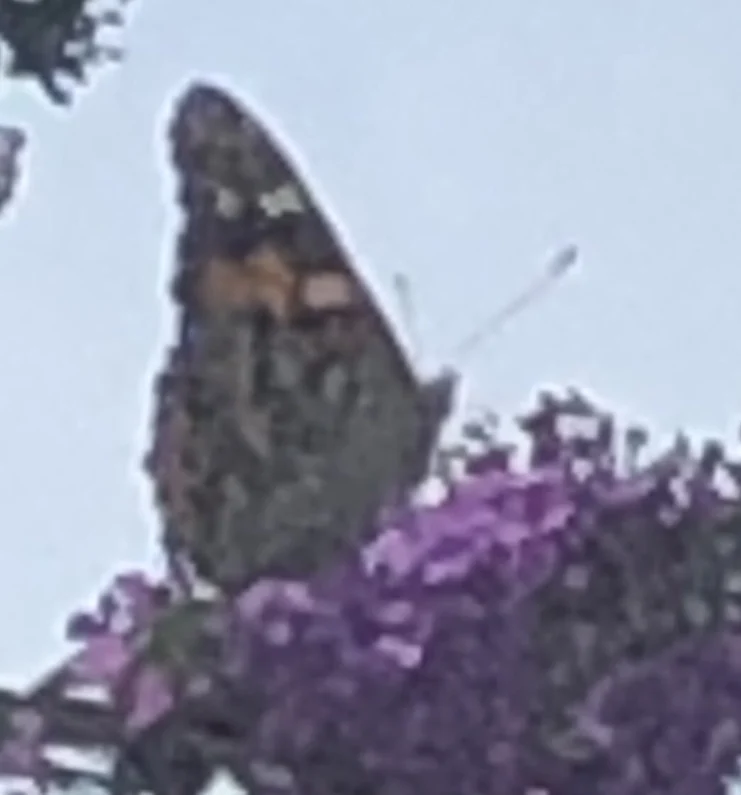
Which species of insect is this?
Vanessa cardui
